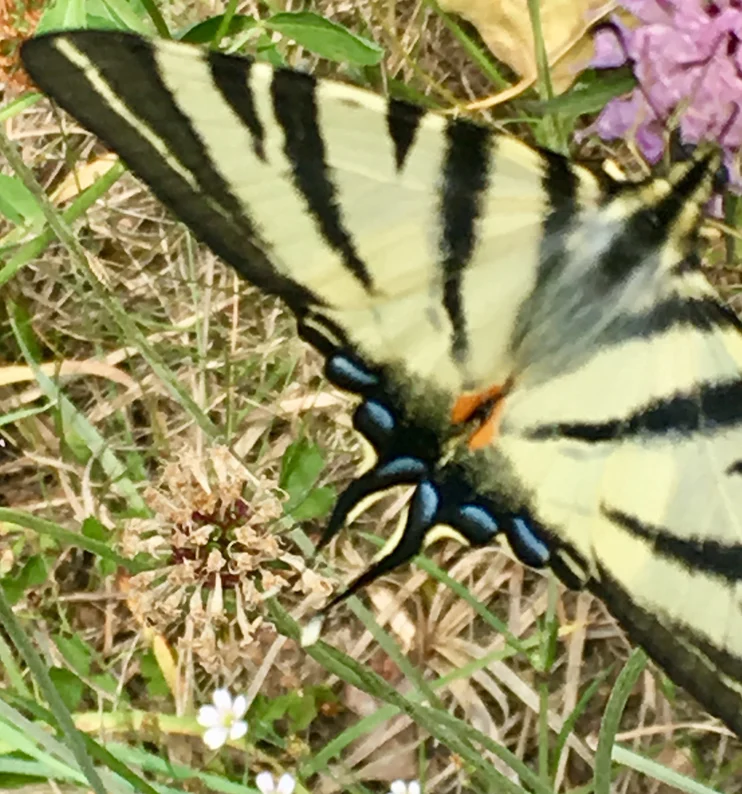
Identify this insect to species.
Iphiclides podalirius
